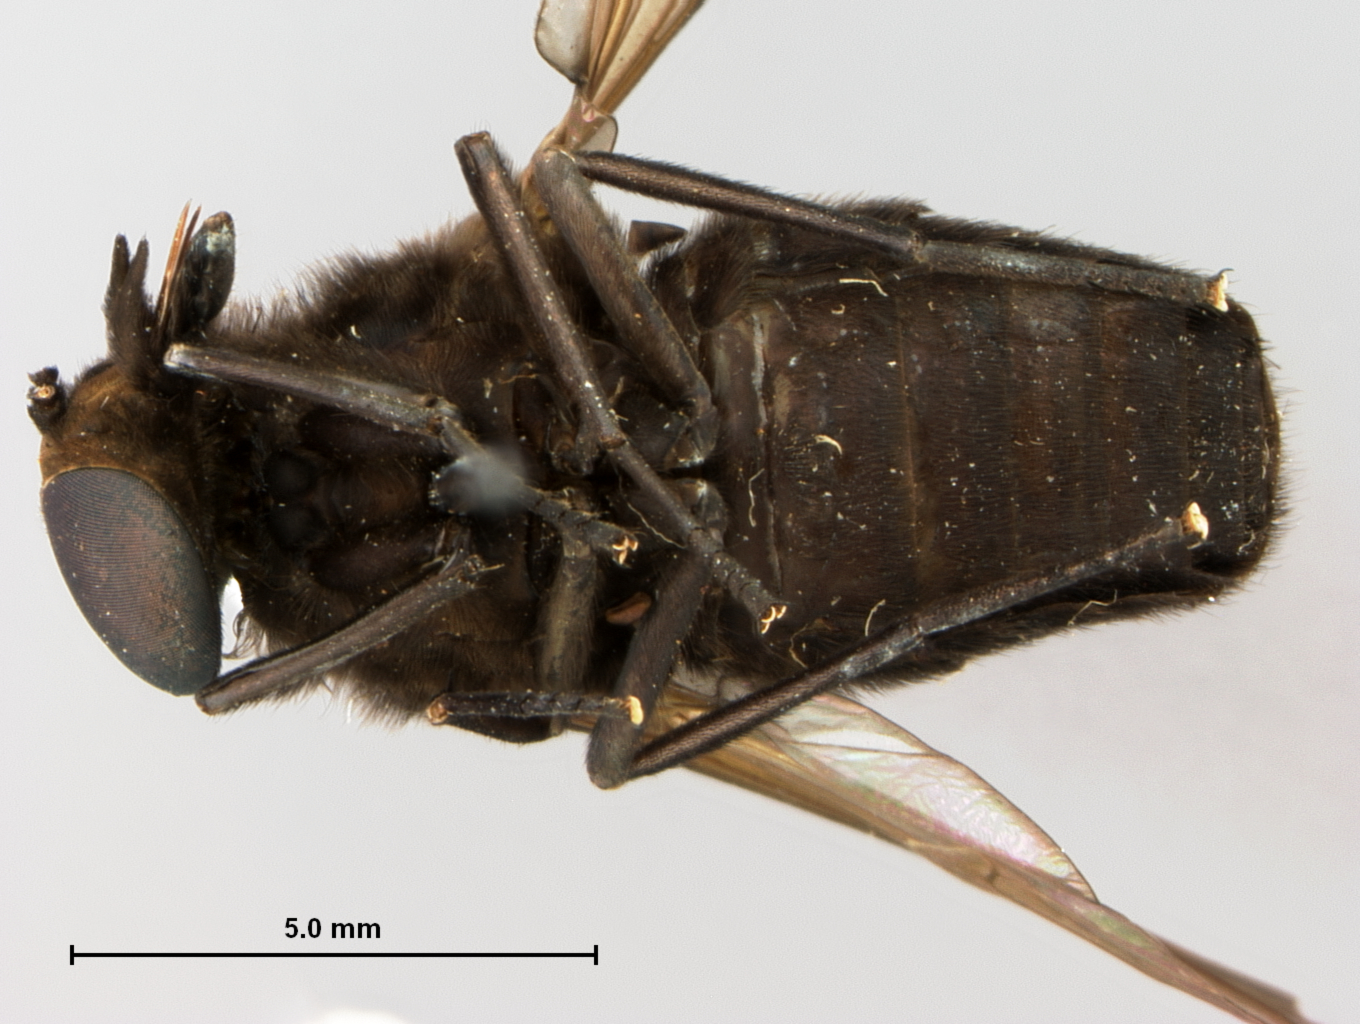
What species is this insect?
Cydistomyia crepuscularis
